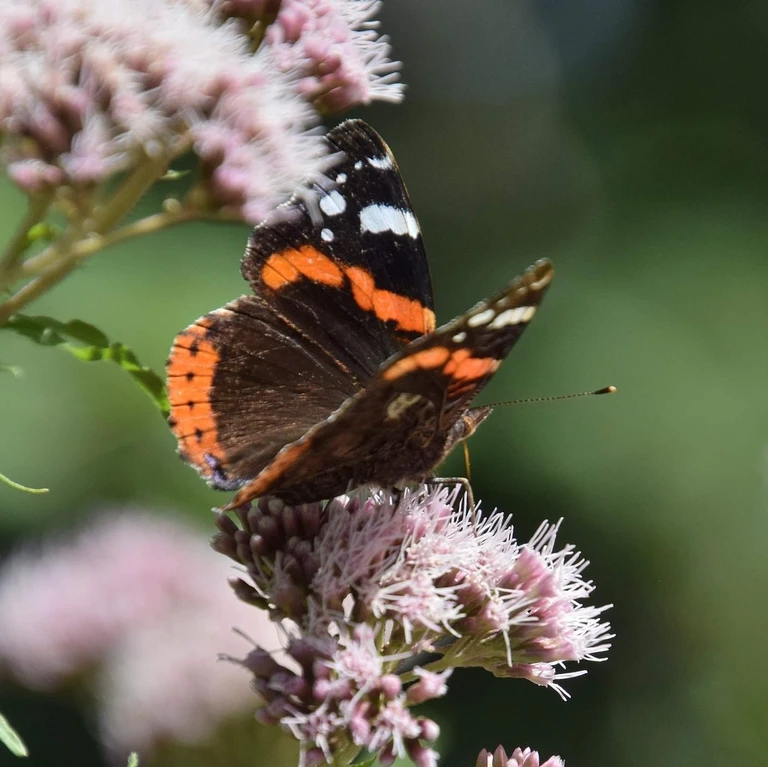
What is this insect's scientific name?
Vanessa atalanta
